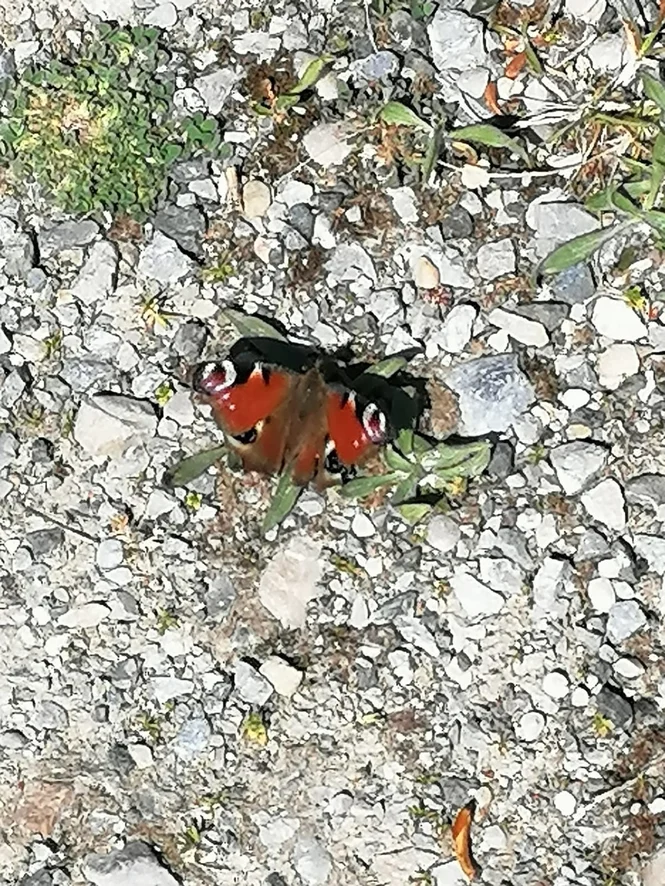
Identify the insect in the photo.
Aglais io
